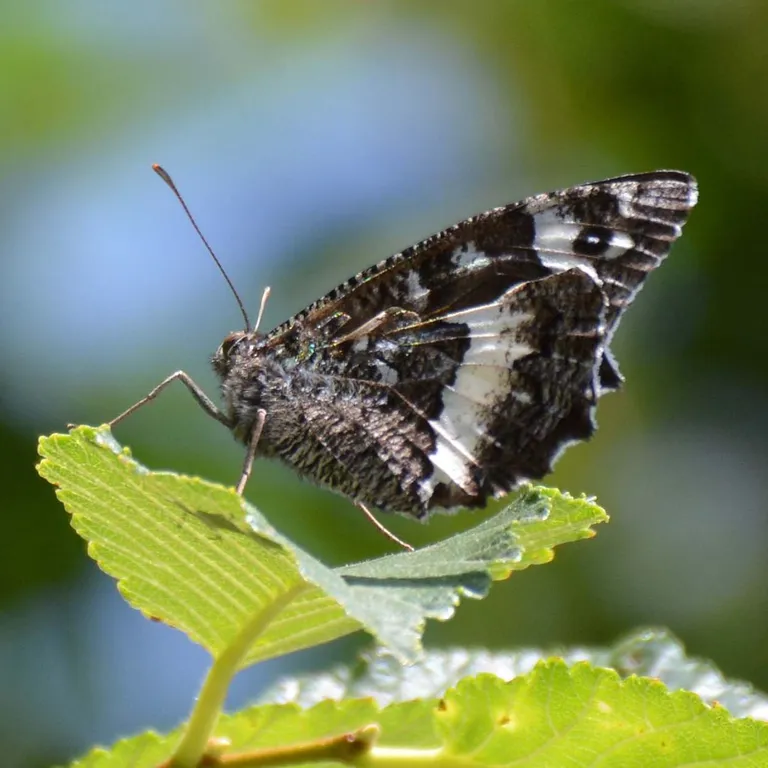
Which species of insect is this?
Brintesia circe
